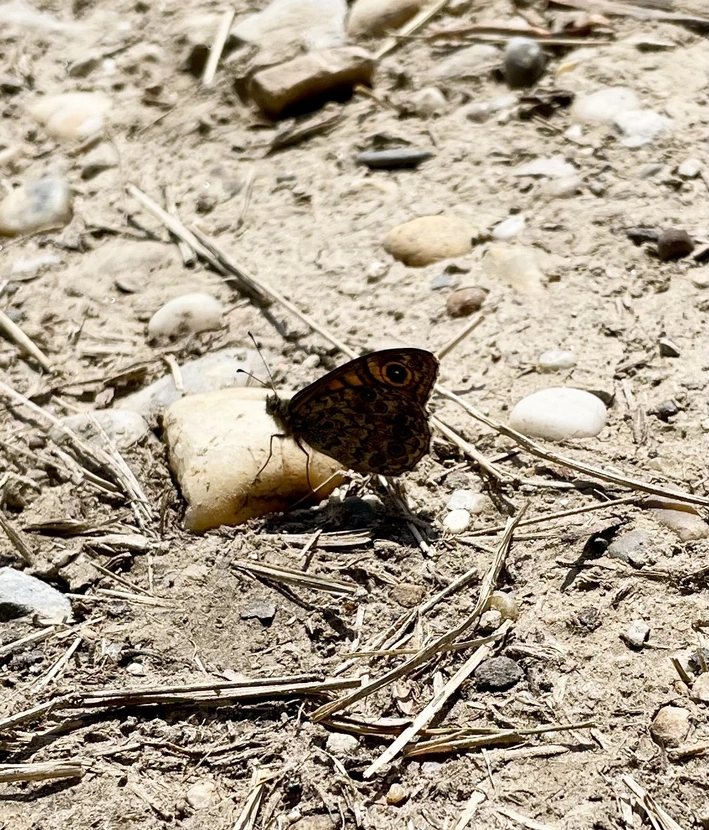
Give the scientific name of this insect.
Lasiommata megera (also Pararge megera)
